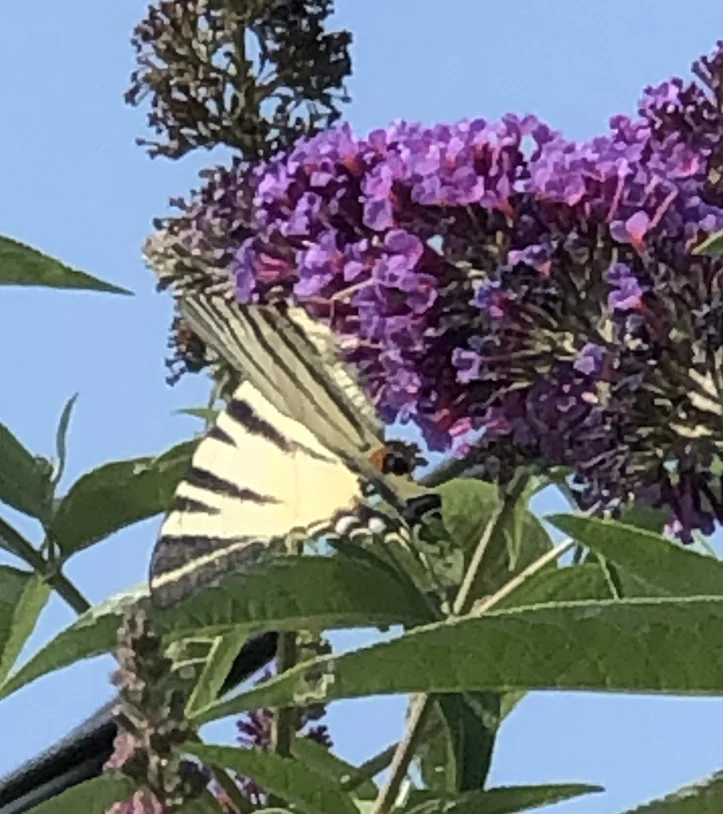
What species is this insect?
Iphiclides podalirius
